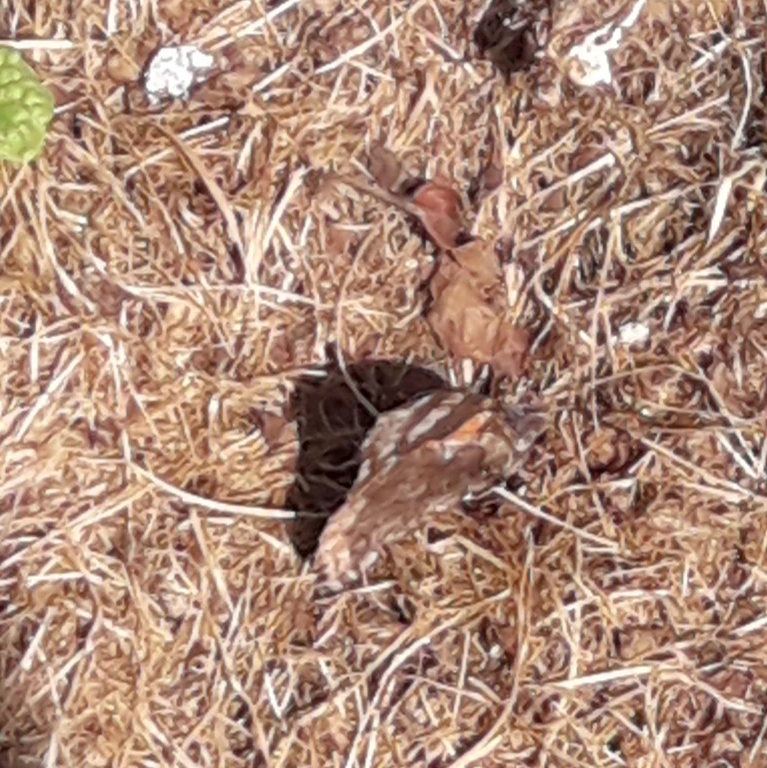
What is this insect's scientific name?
Vanessa atalanta
